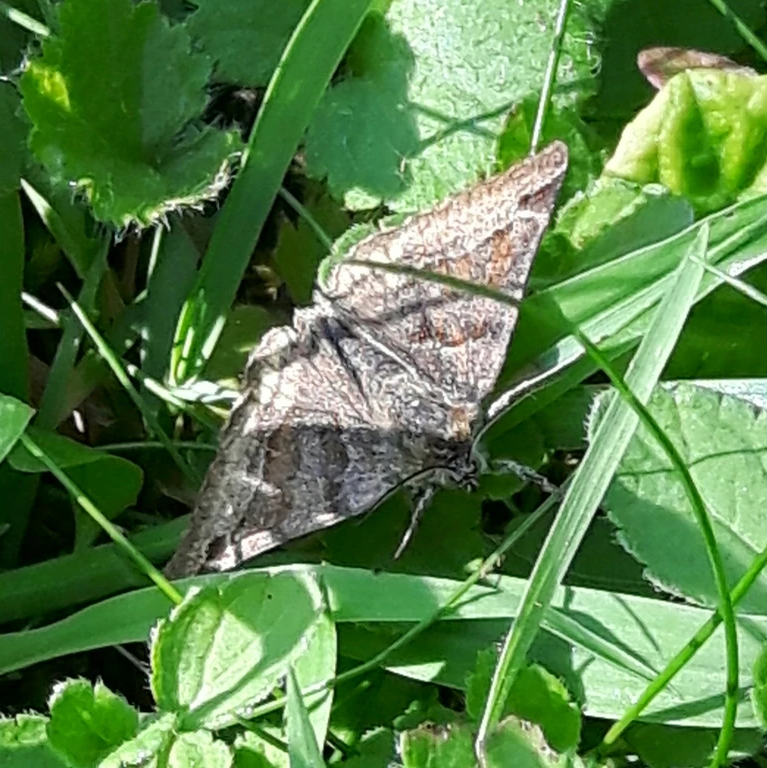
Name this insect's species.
Euclidia glyphica
